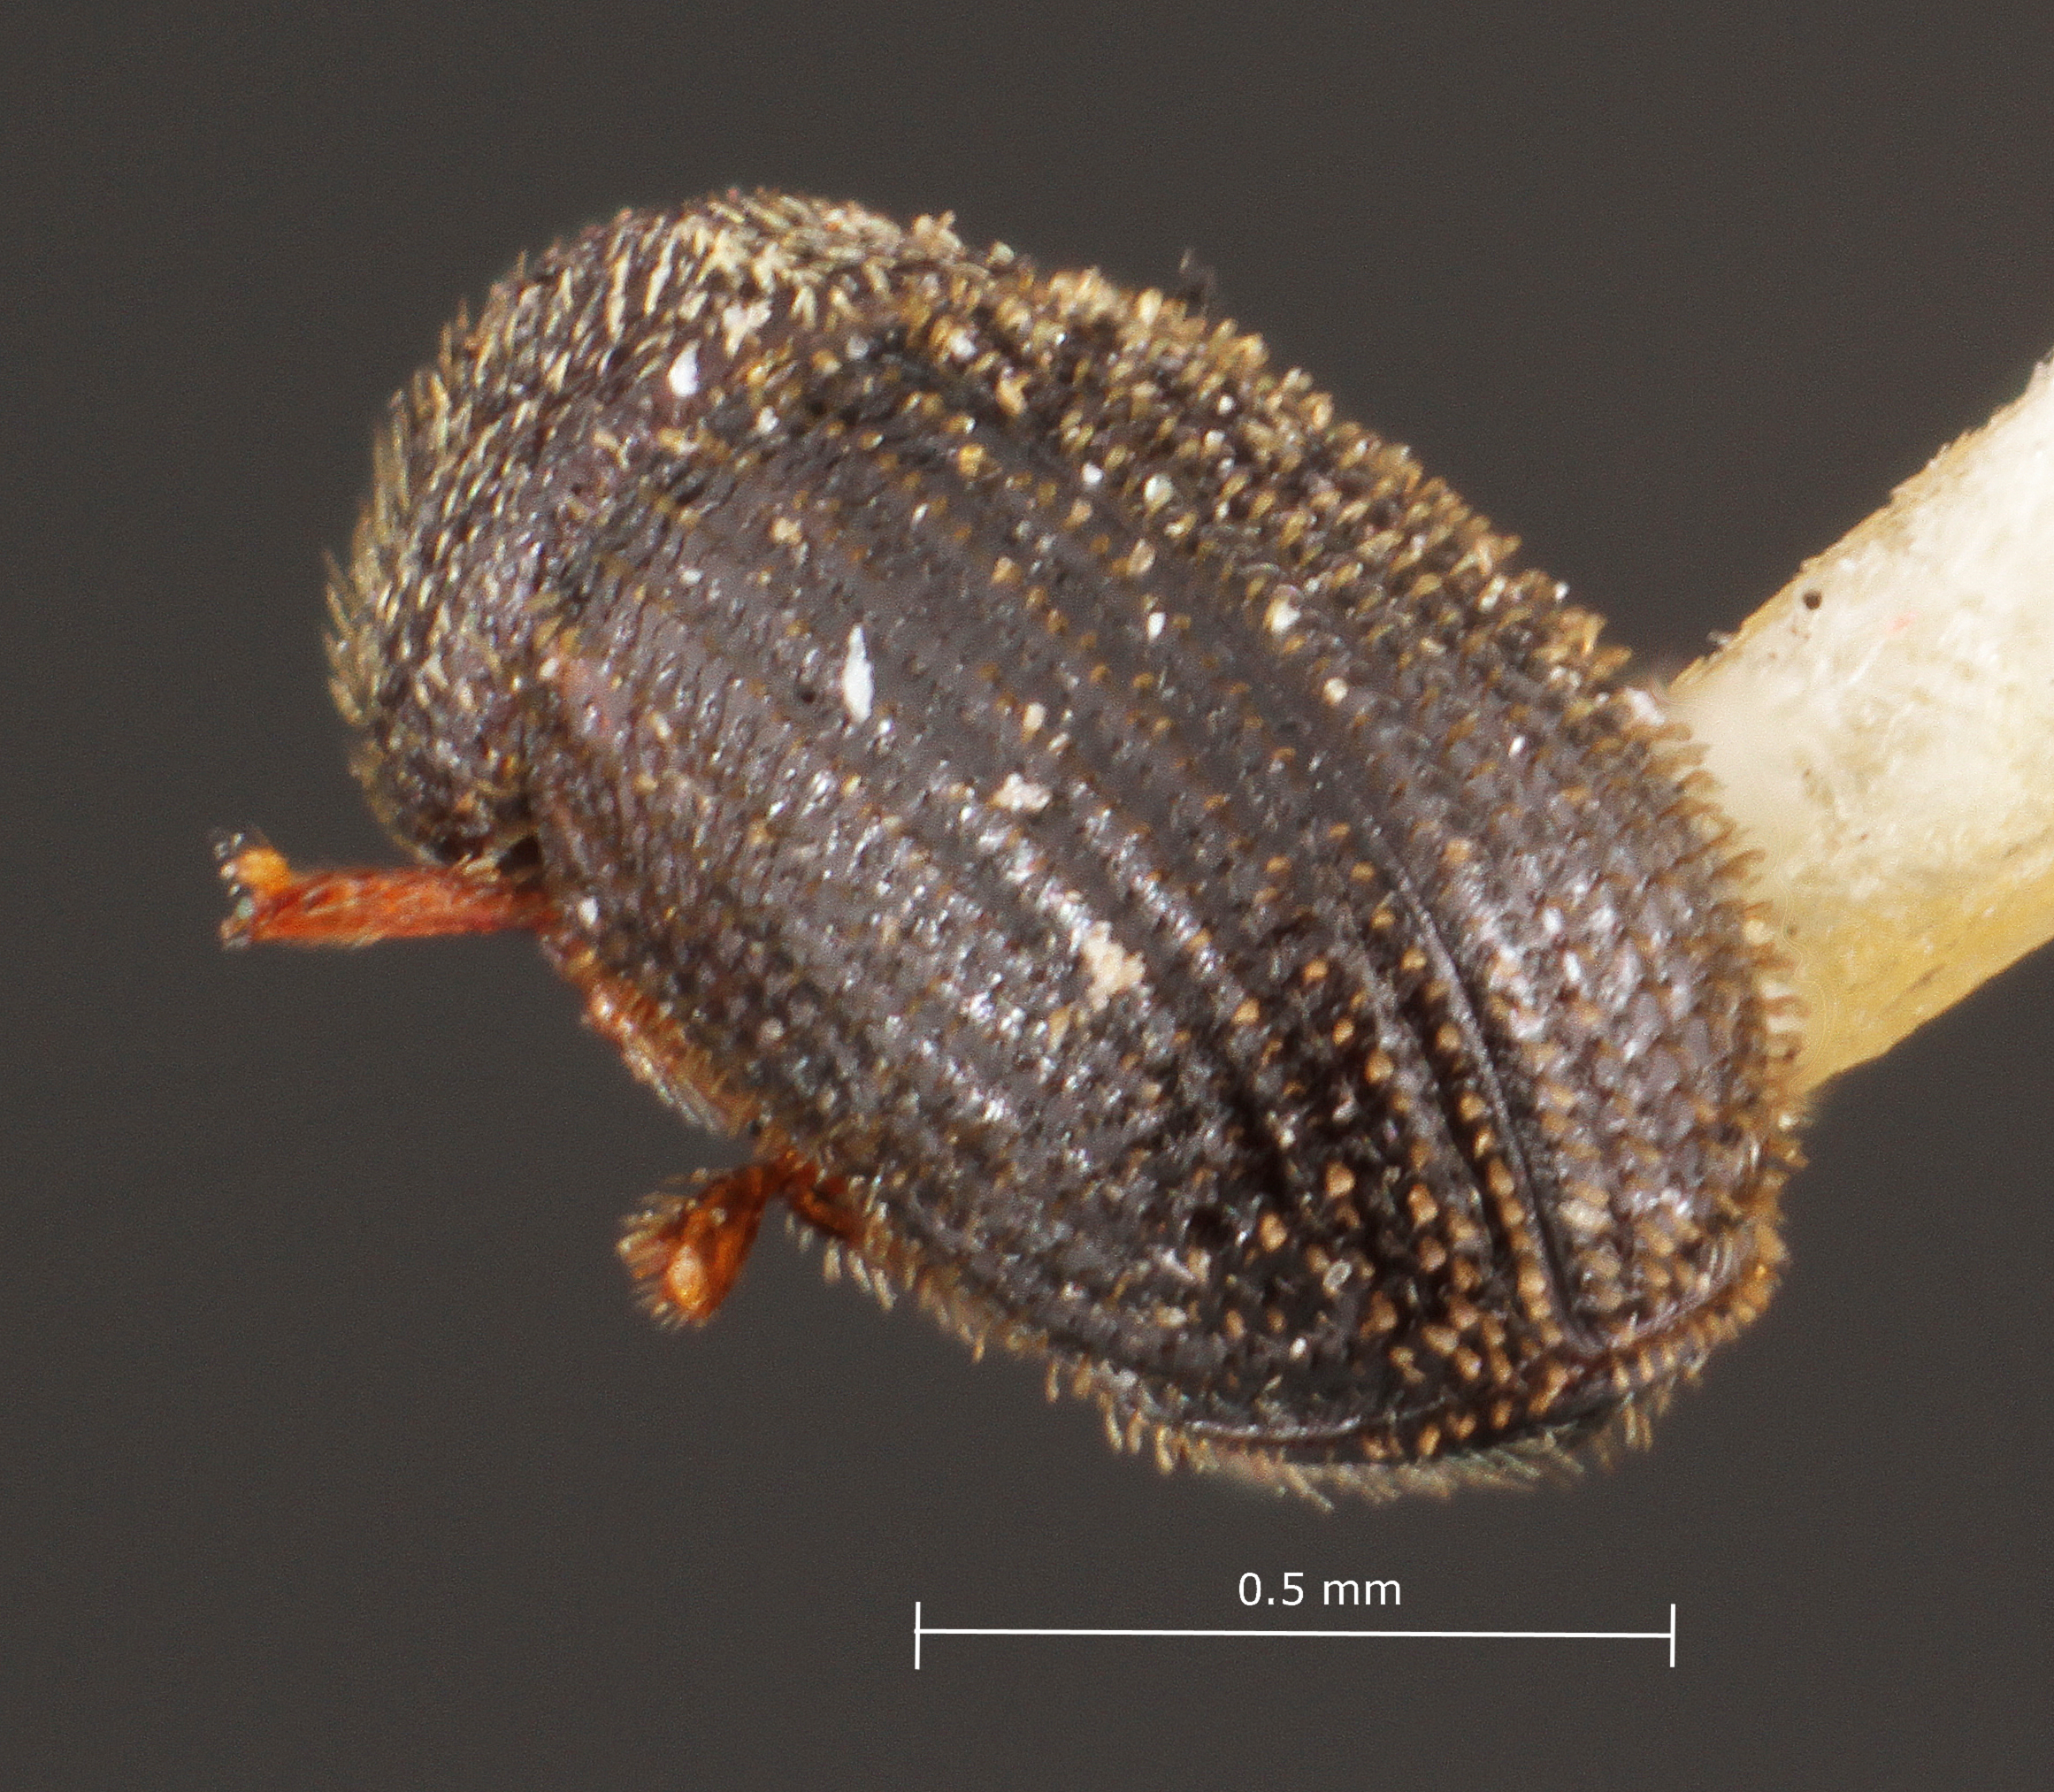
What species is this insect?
Stephanoderes multidentatus
